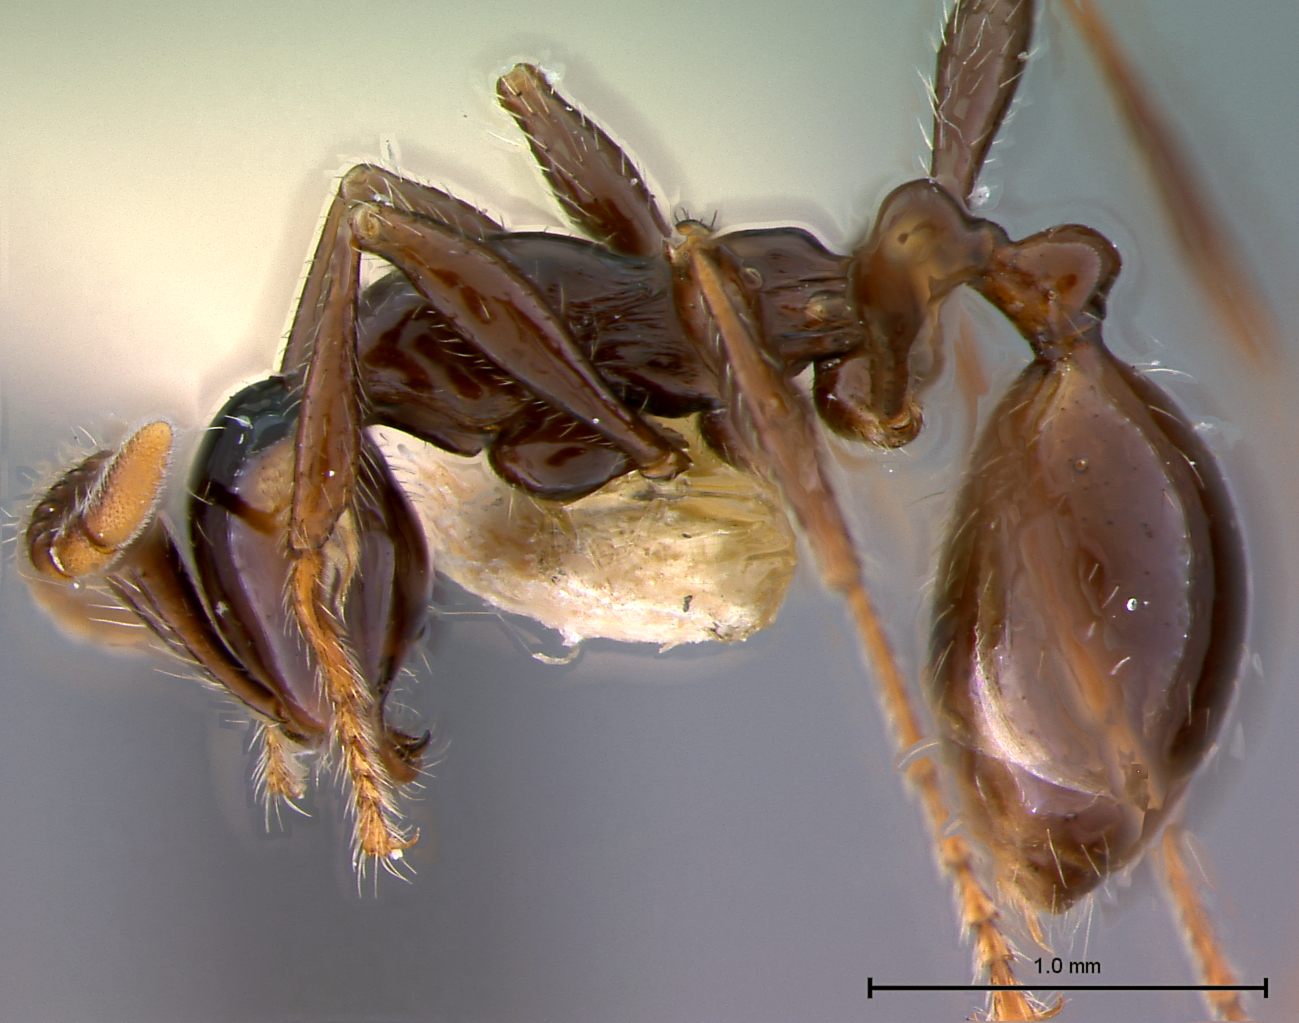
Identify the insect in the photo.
Aenictus alticola
